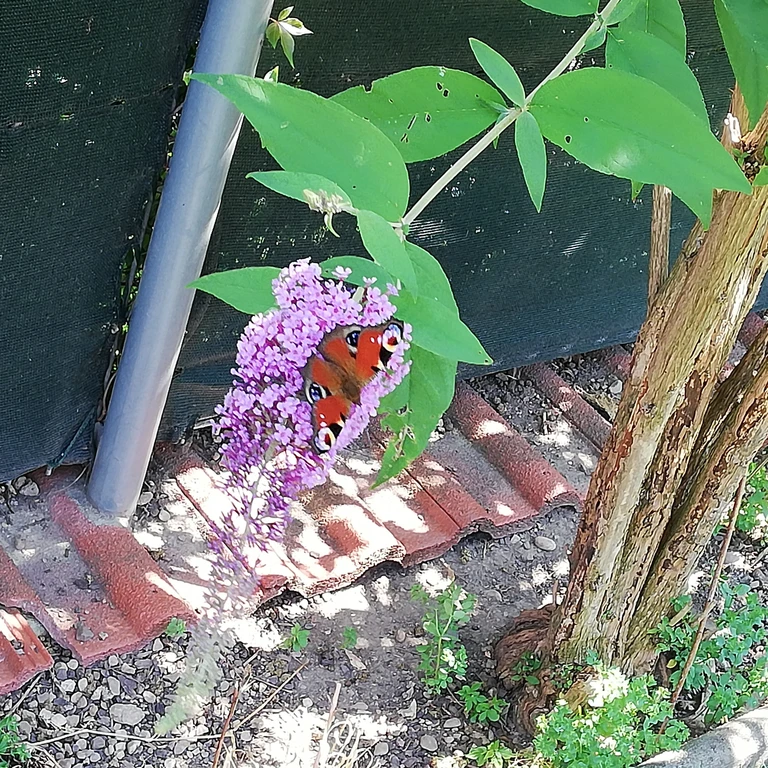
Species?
Aglais io
